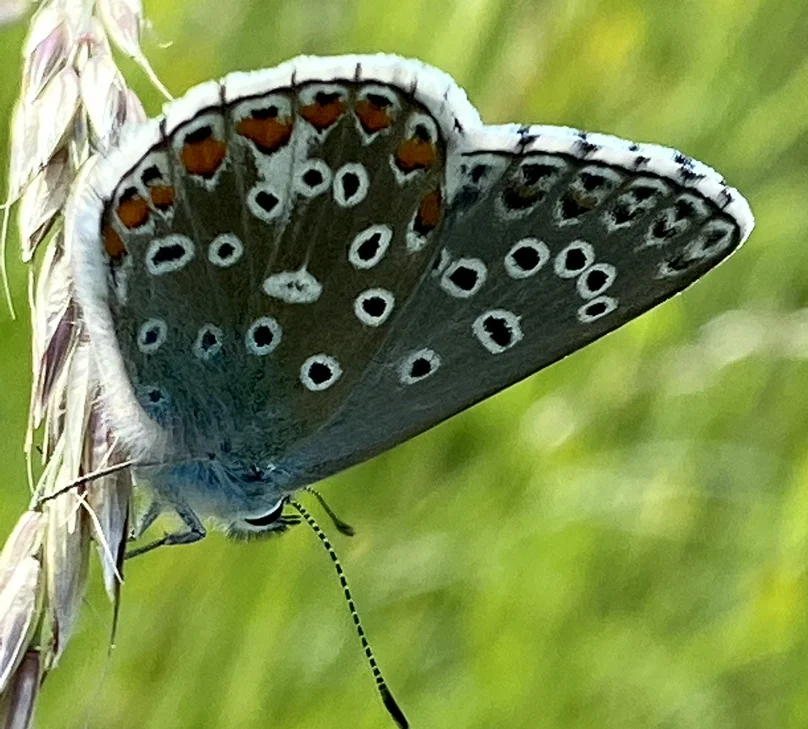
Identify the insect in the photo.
Lysandra bellargus
